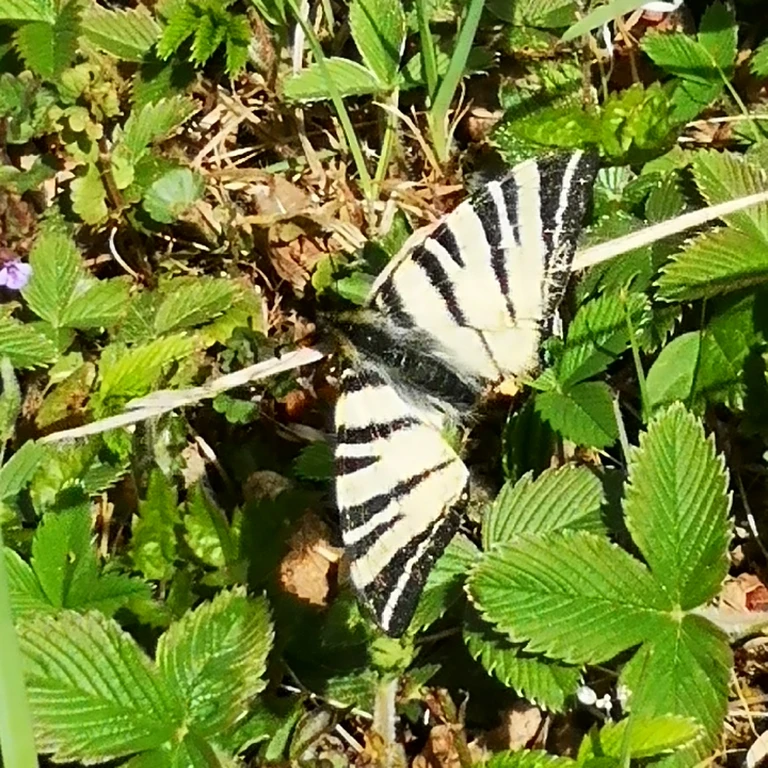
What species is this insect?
Iphiclides podalirius
